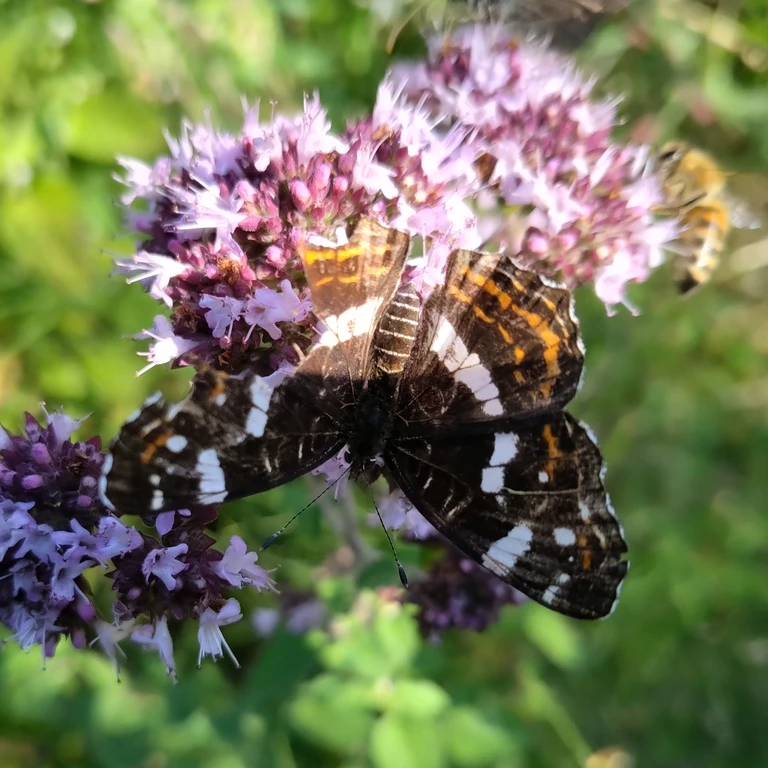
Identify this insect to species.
Araschnia levana
